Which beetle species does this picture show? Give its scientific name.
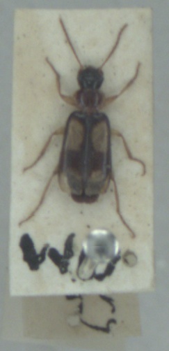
Dromius quadrimaculatus
